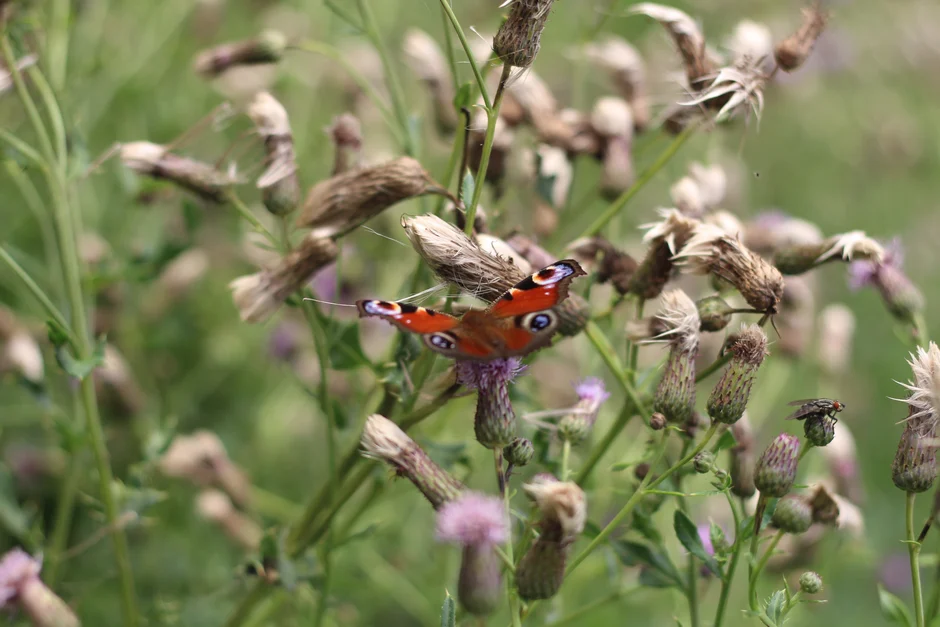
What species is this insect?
Aglais io
